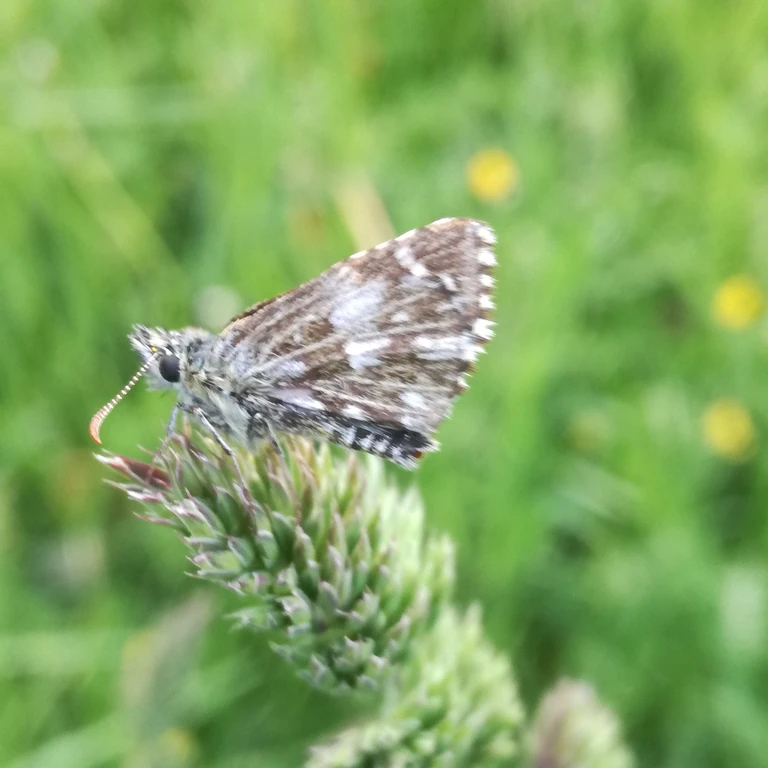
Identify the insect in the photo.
Pyrgus malvae
